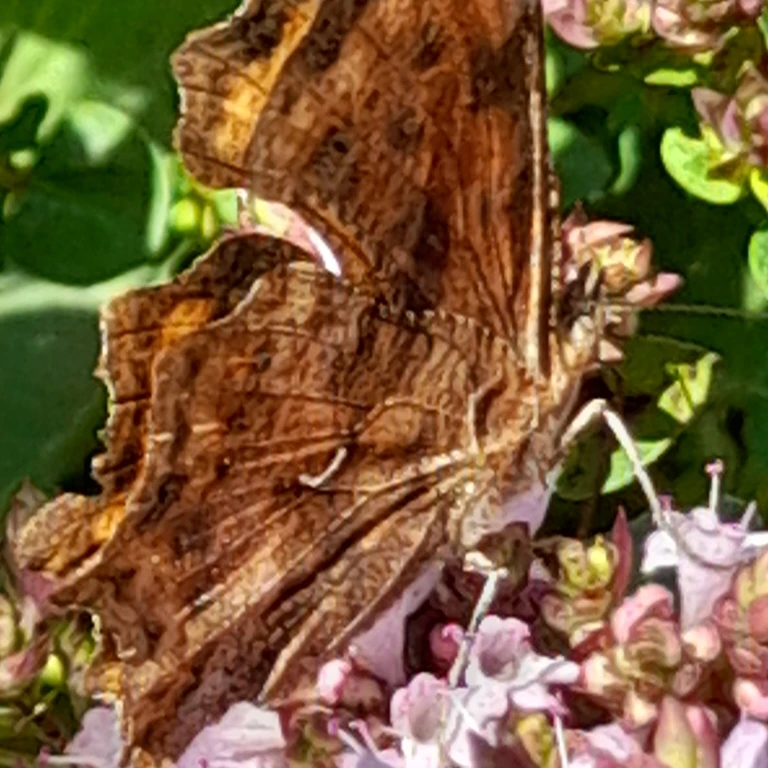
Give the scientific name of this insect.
Polygonia c-album
